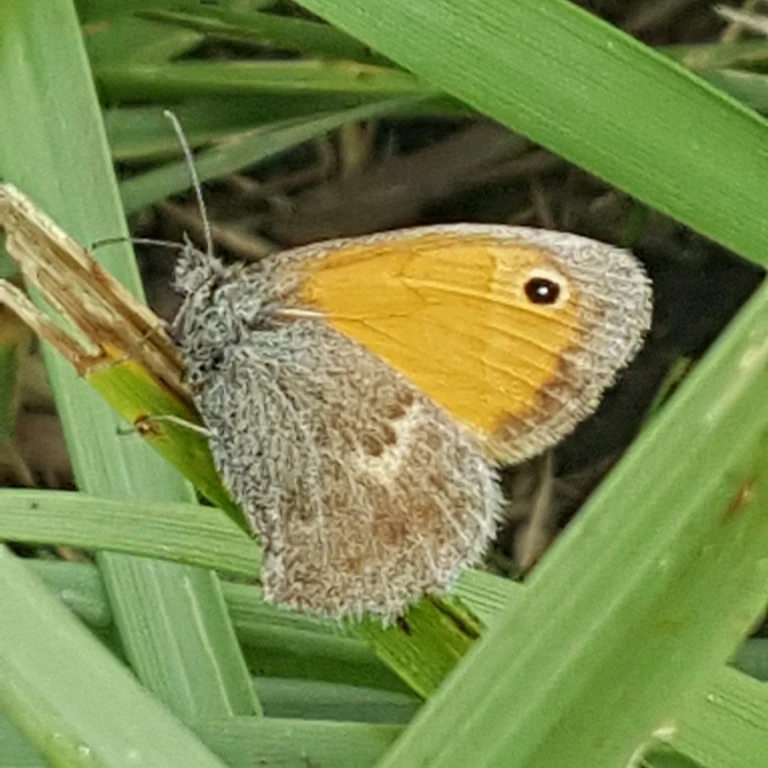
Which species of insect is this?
Coenonympha pamphilus
